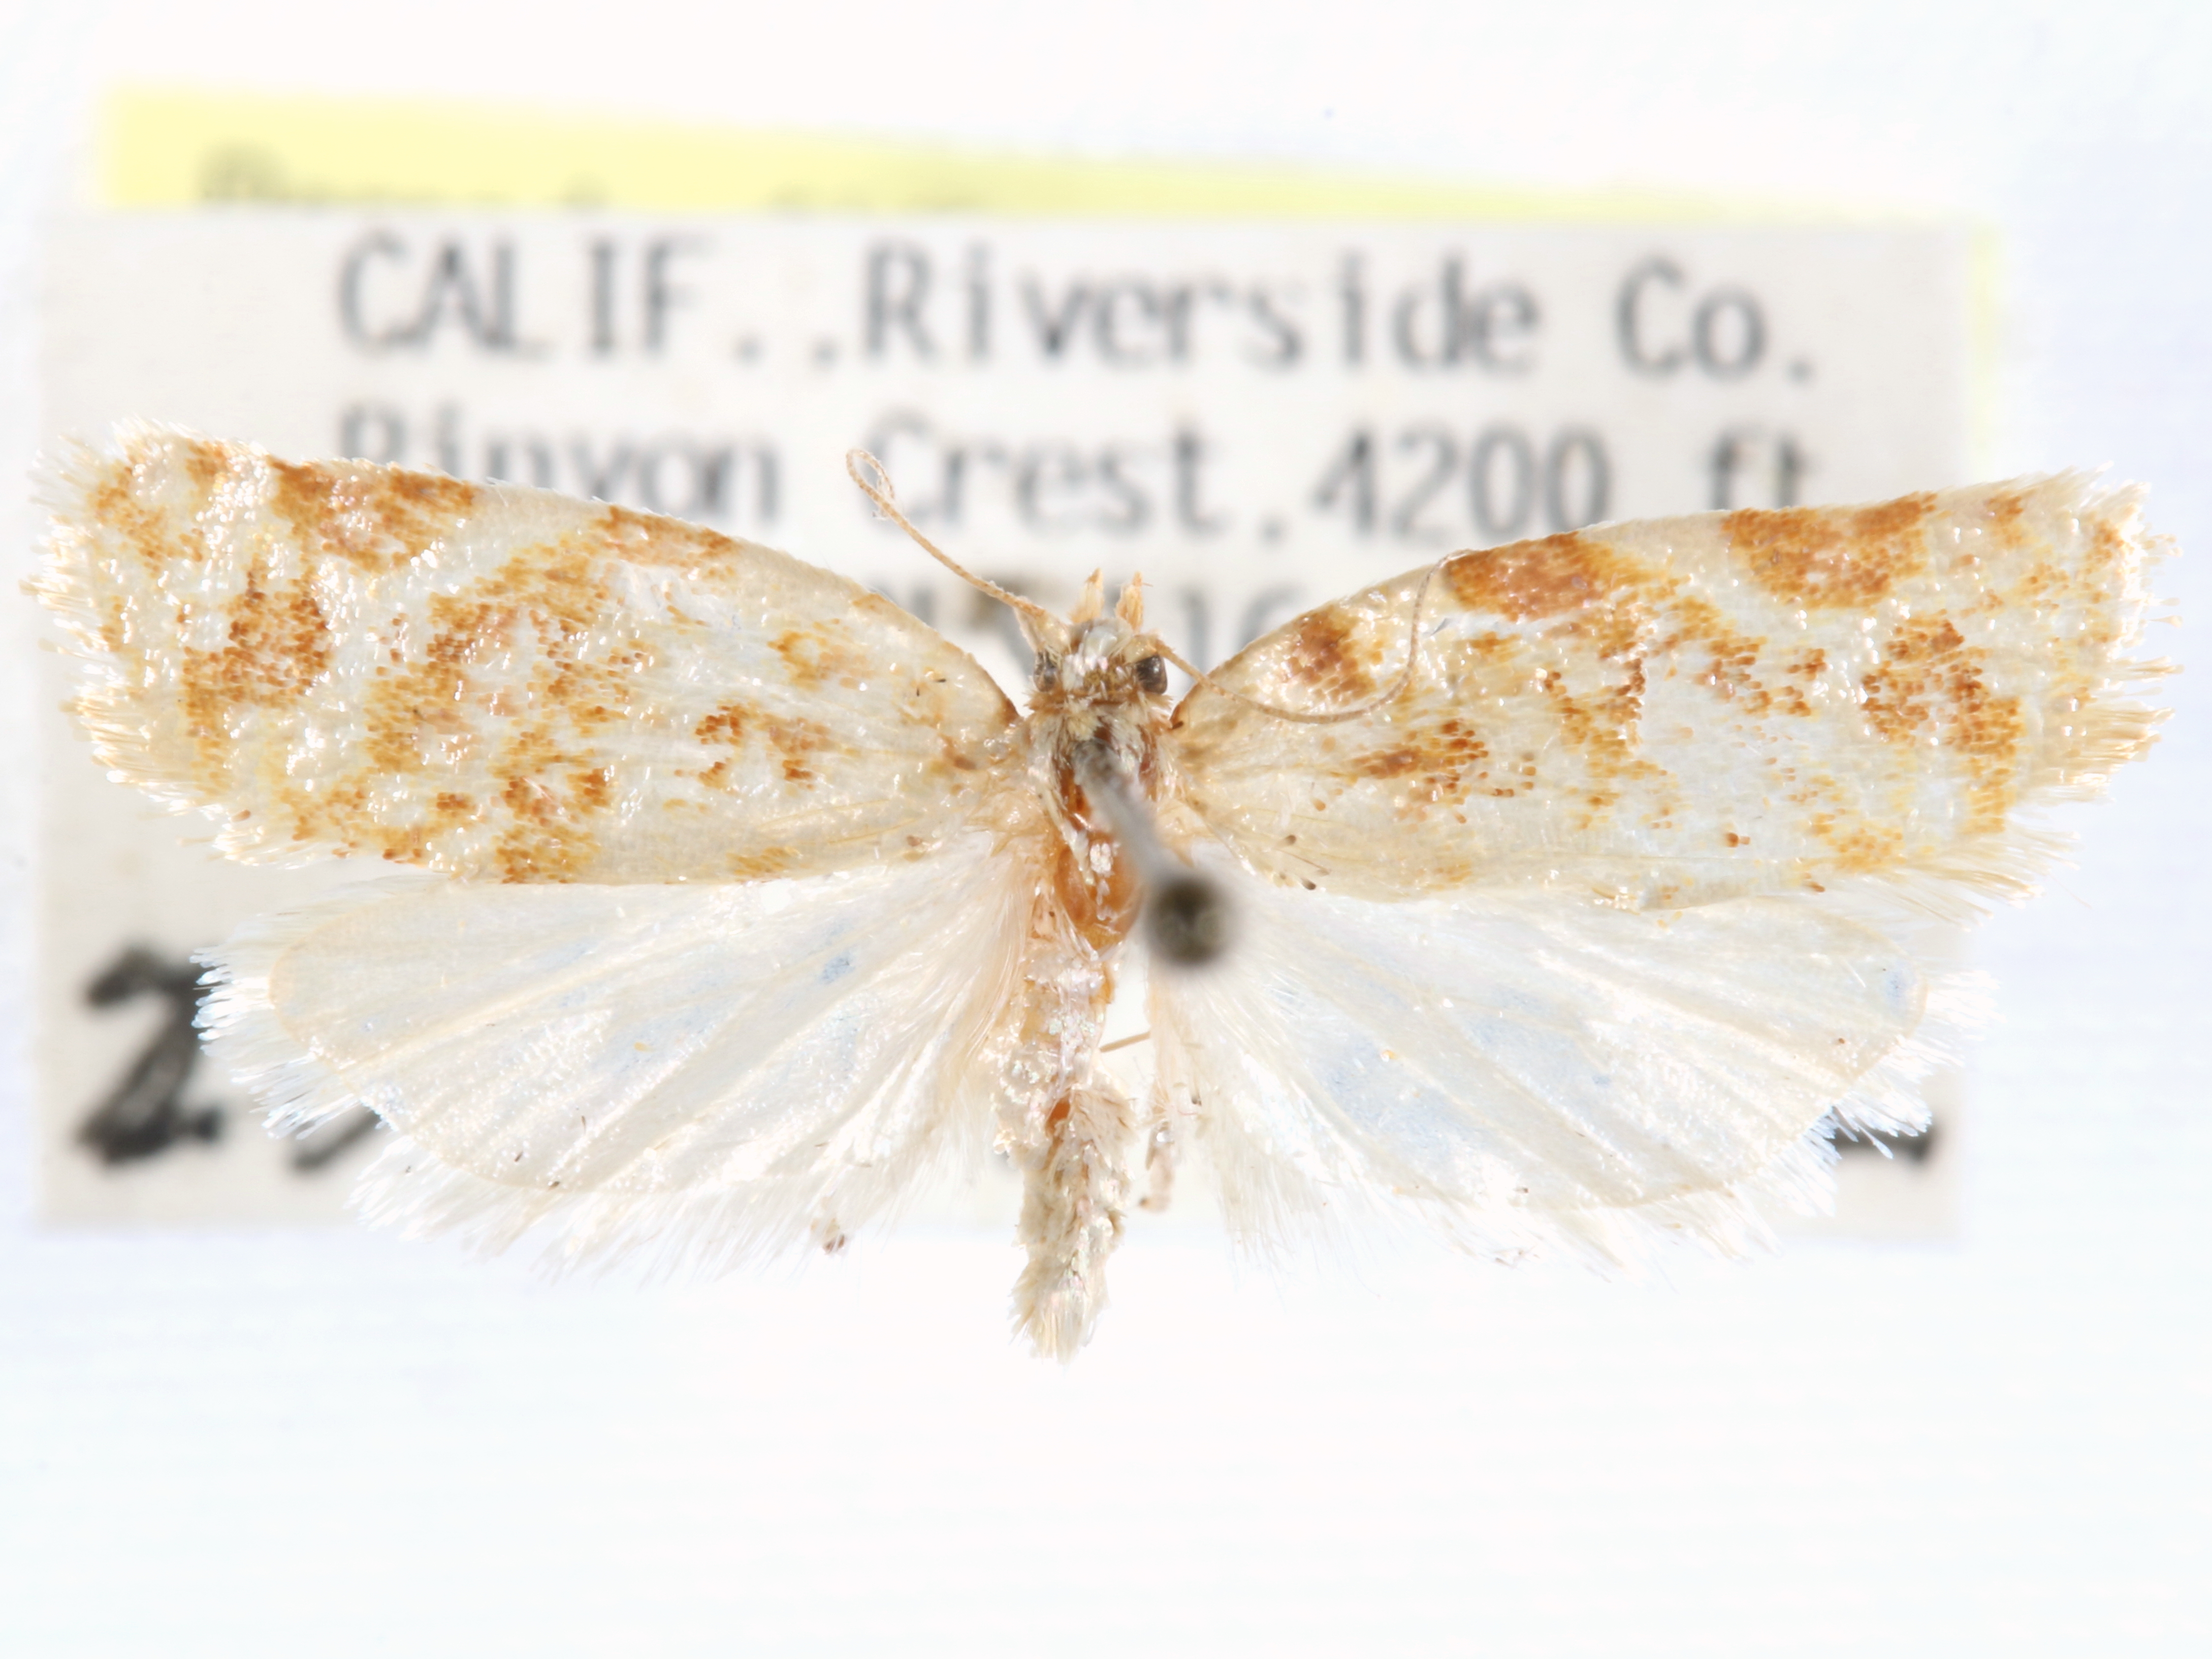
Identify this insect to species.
Argyrotaenia paiuteana
